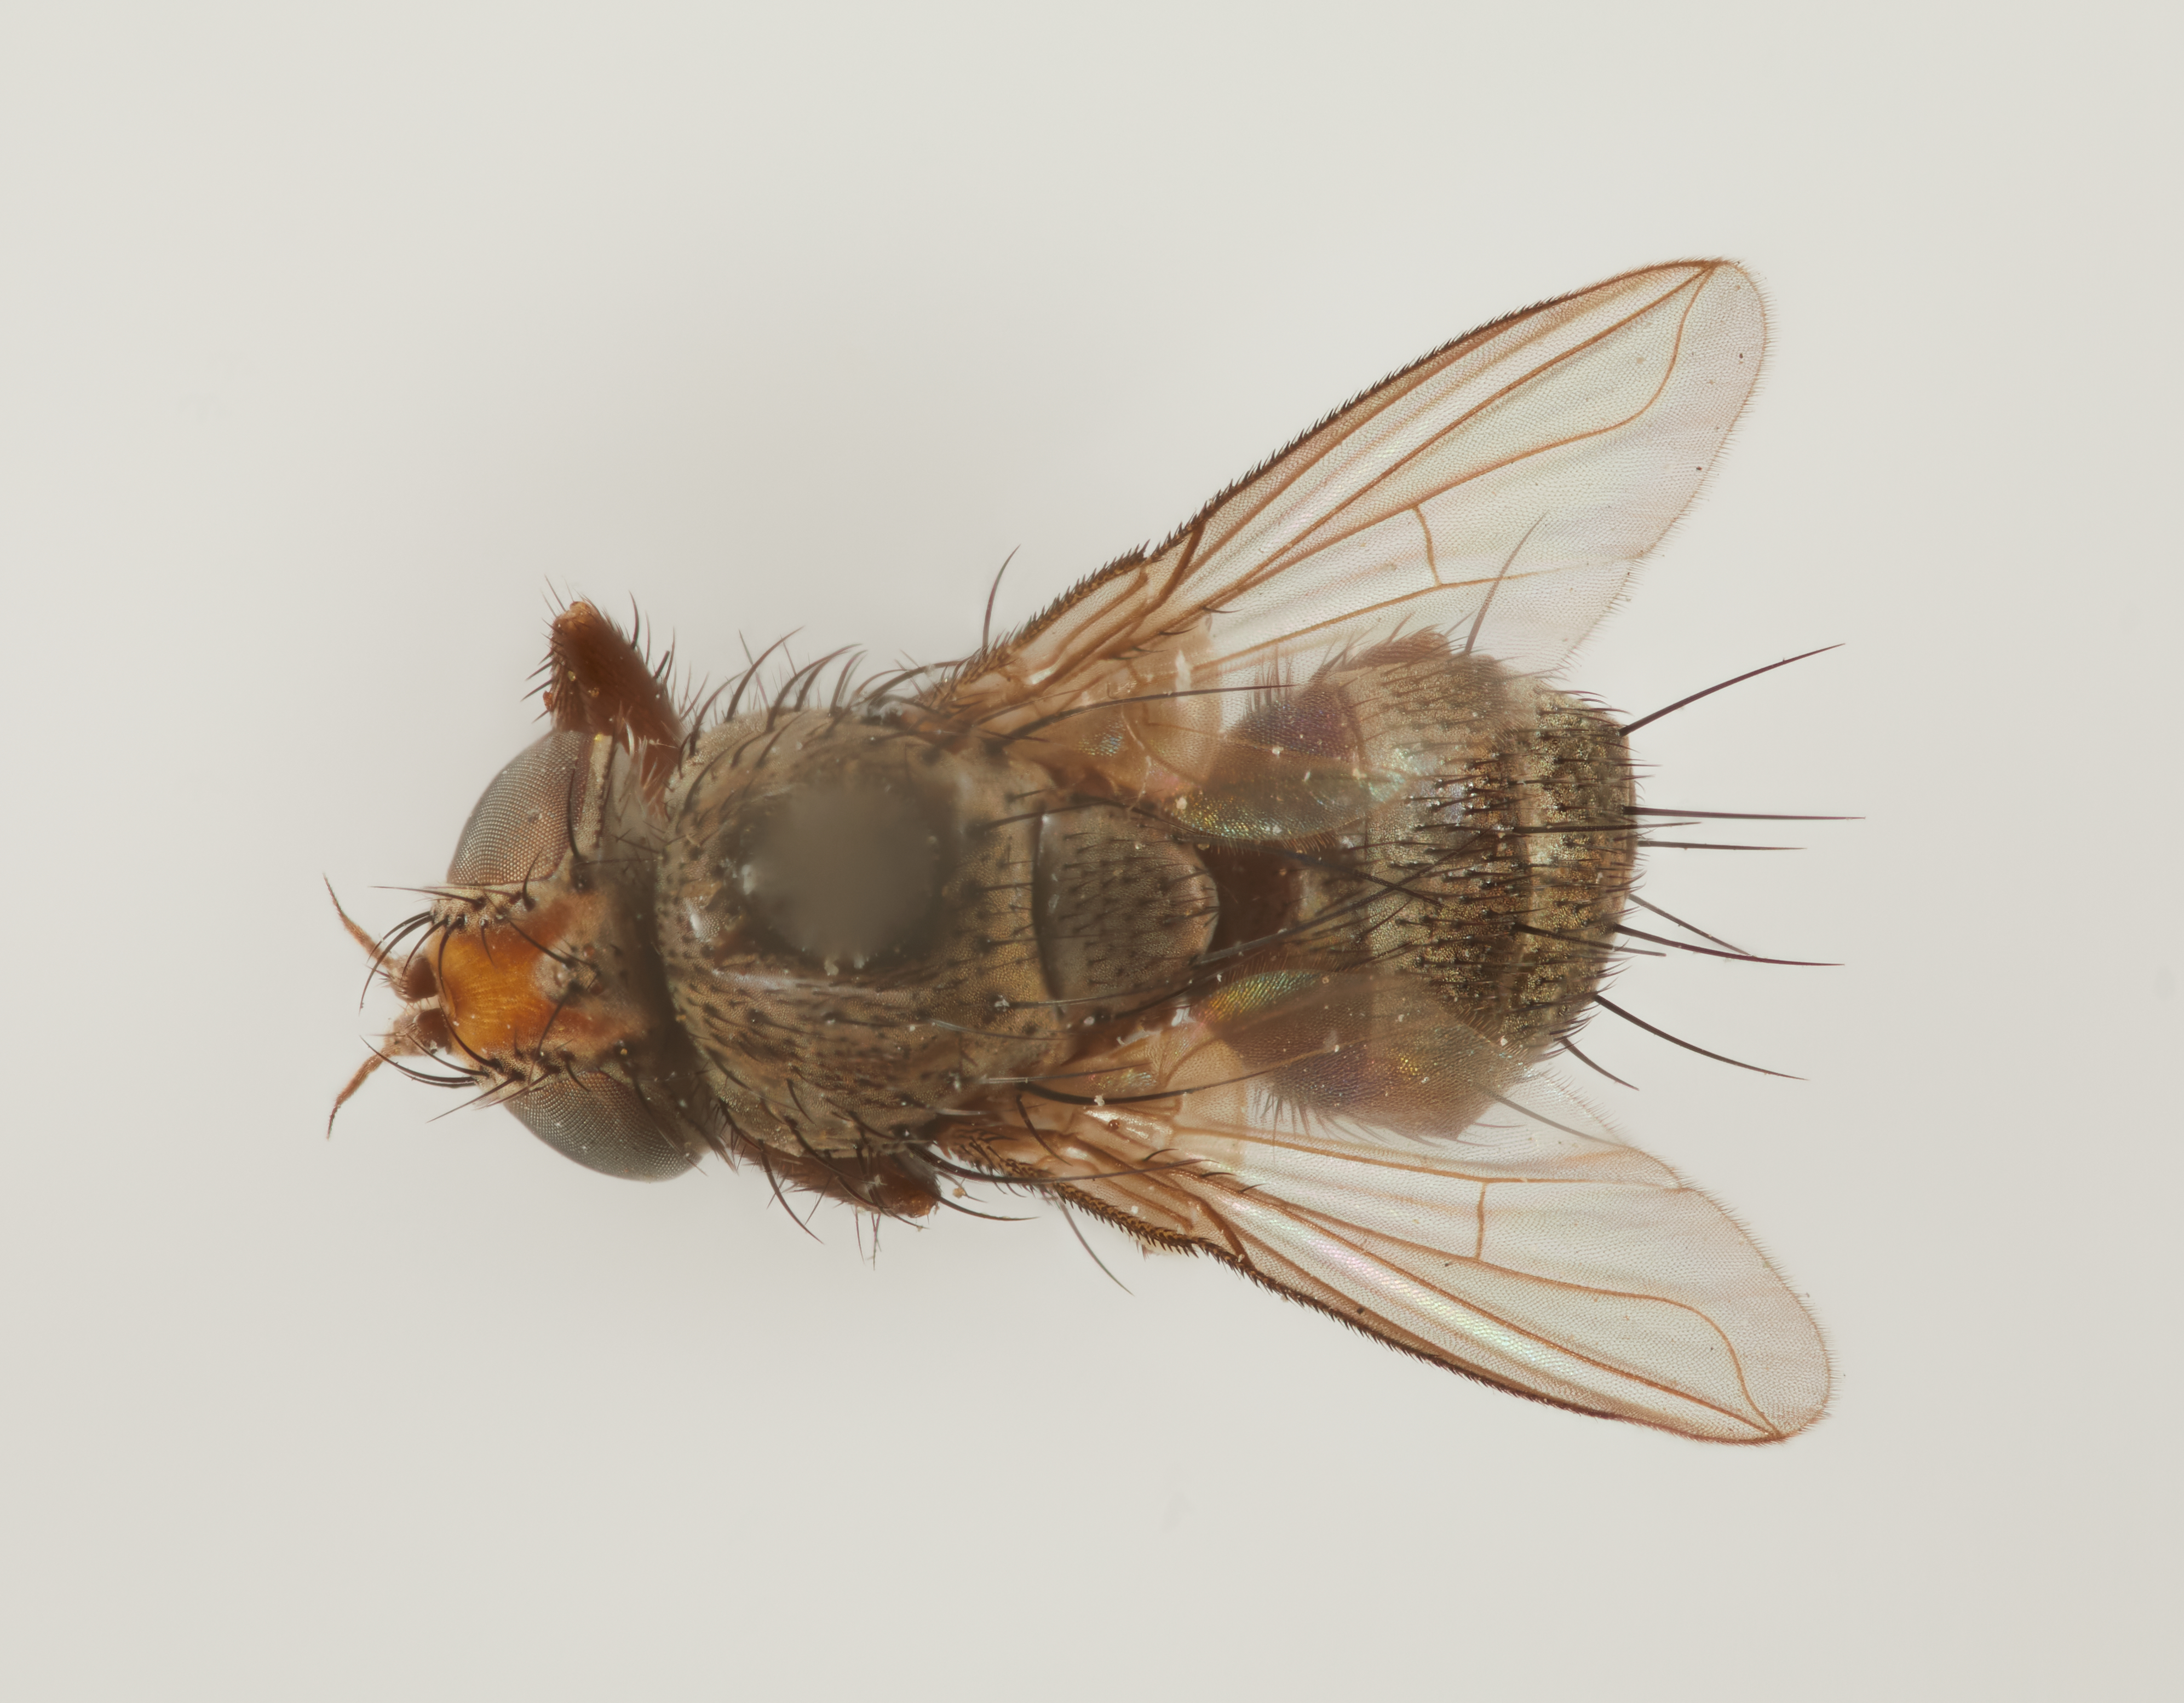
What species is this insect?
Aphantorhapha arizonica
